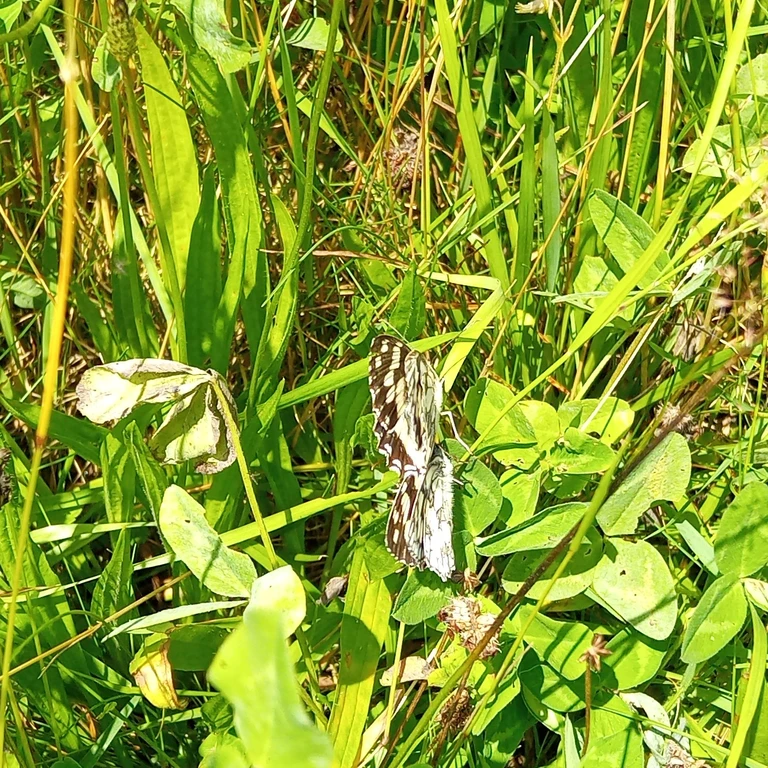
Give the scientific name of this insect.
Melanargia galathea
